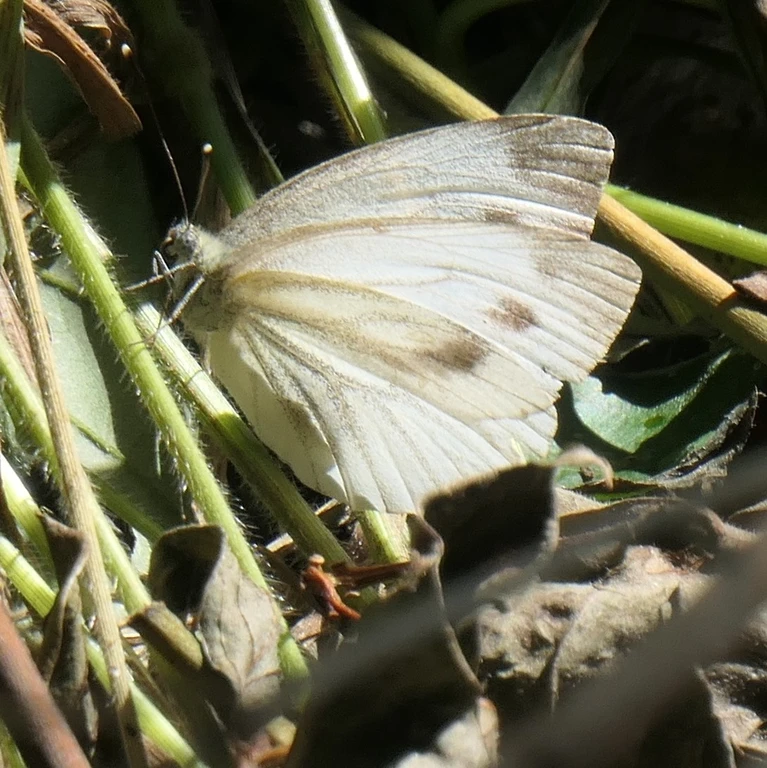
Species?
Pieris napi
